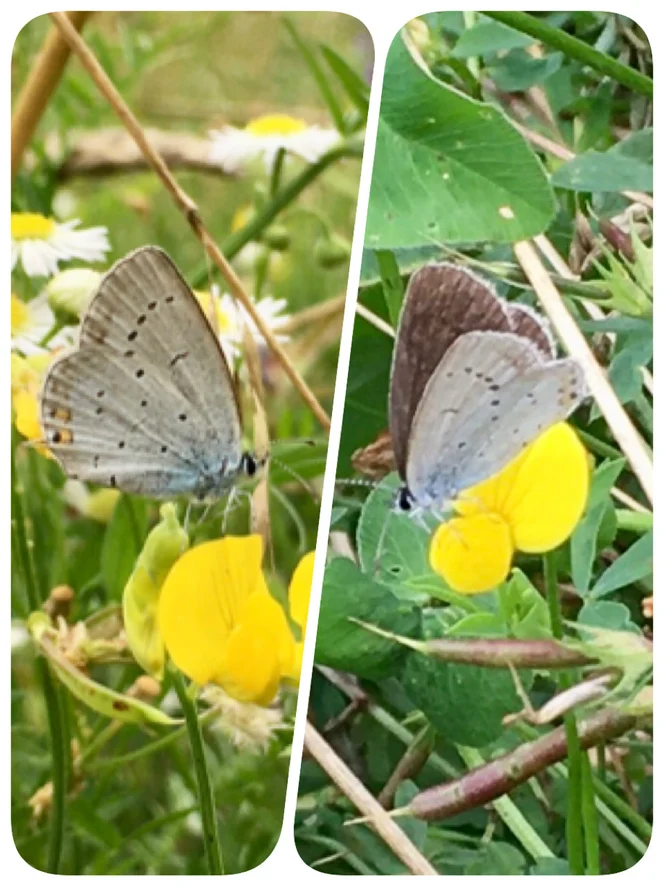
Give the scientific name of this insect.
Cupido argiades (also Elkalyce argiades)
